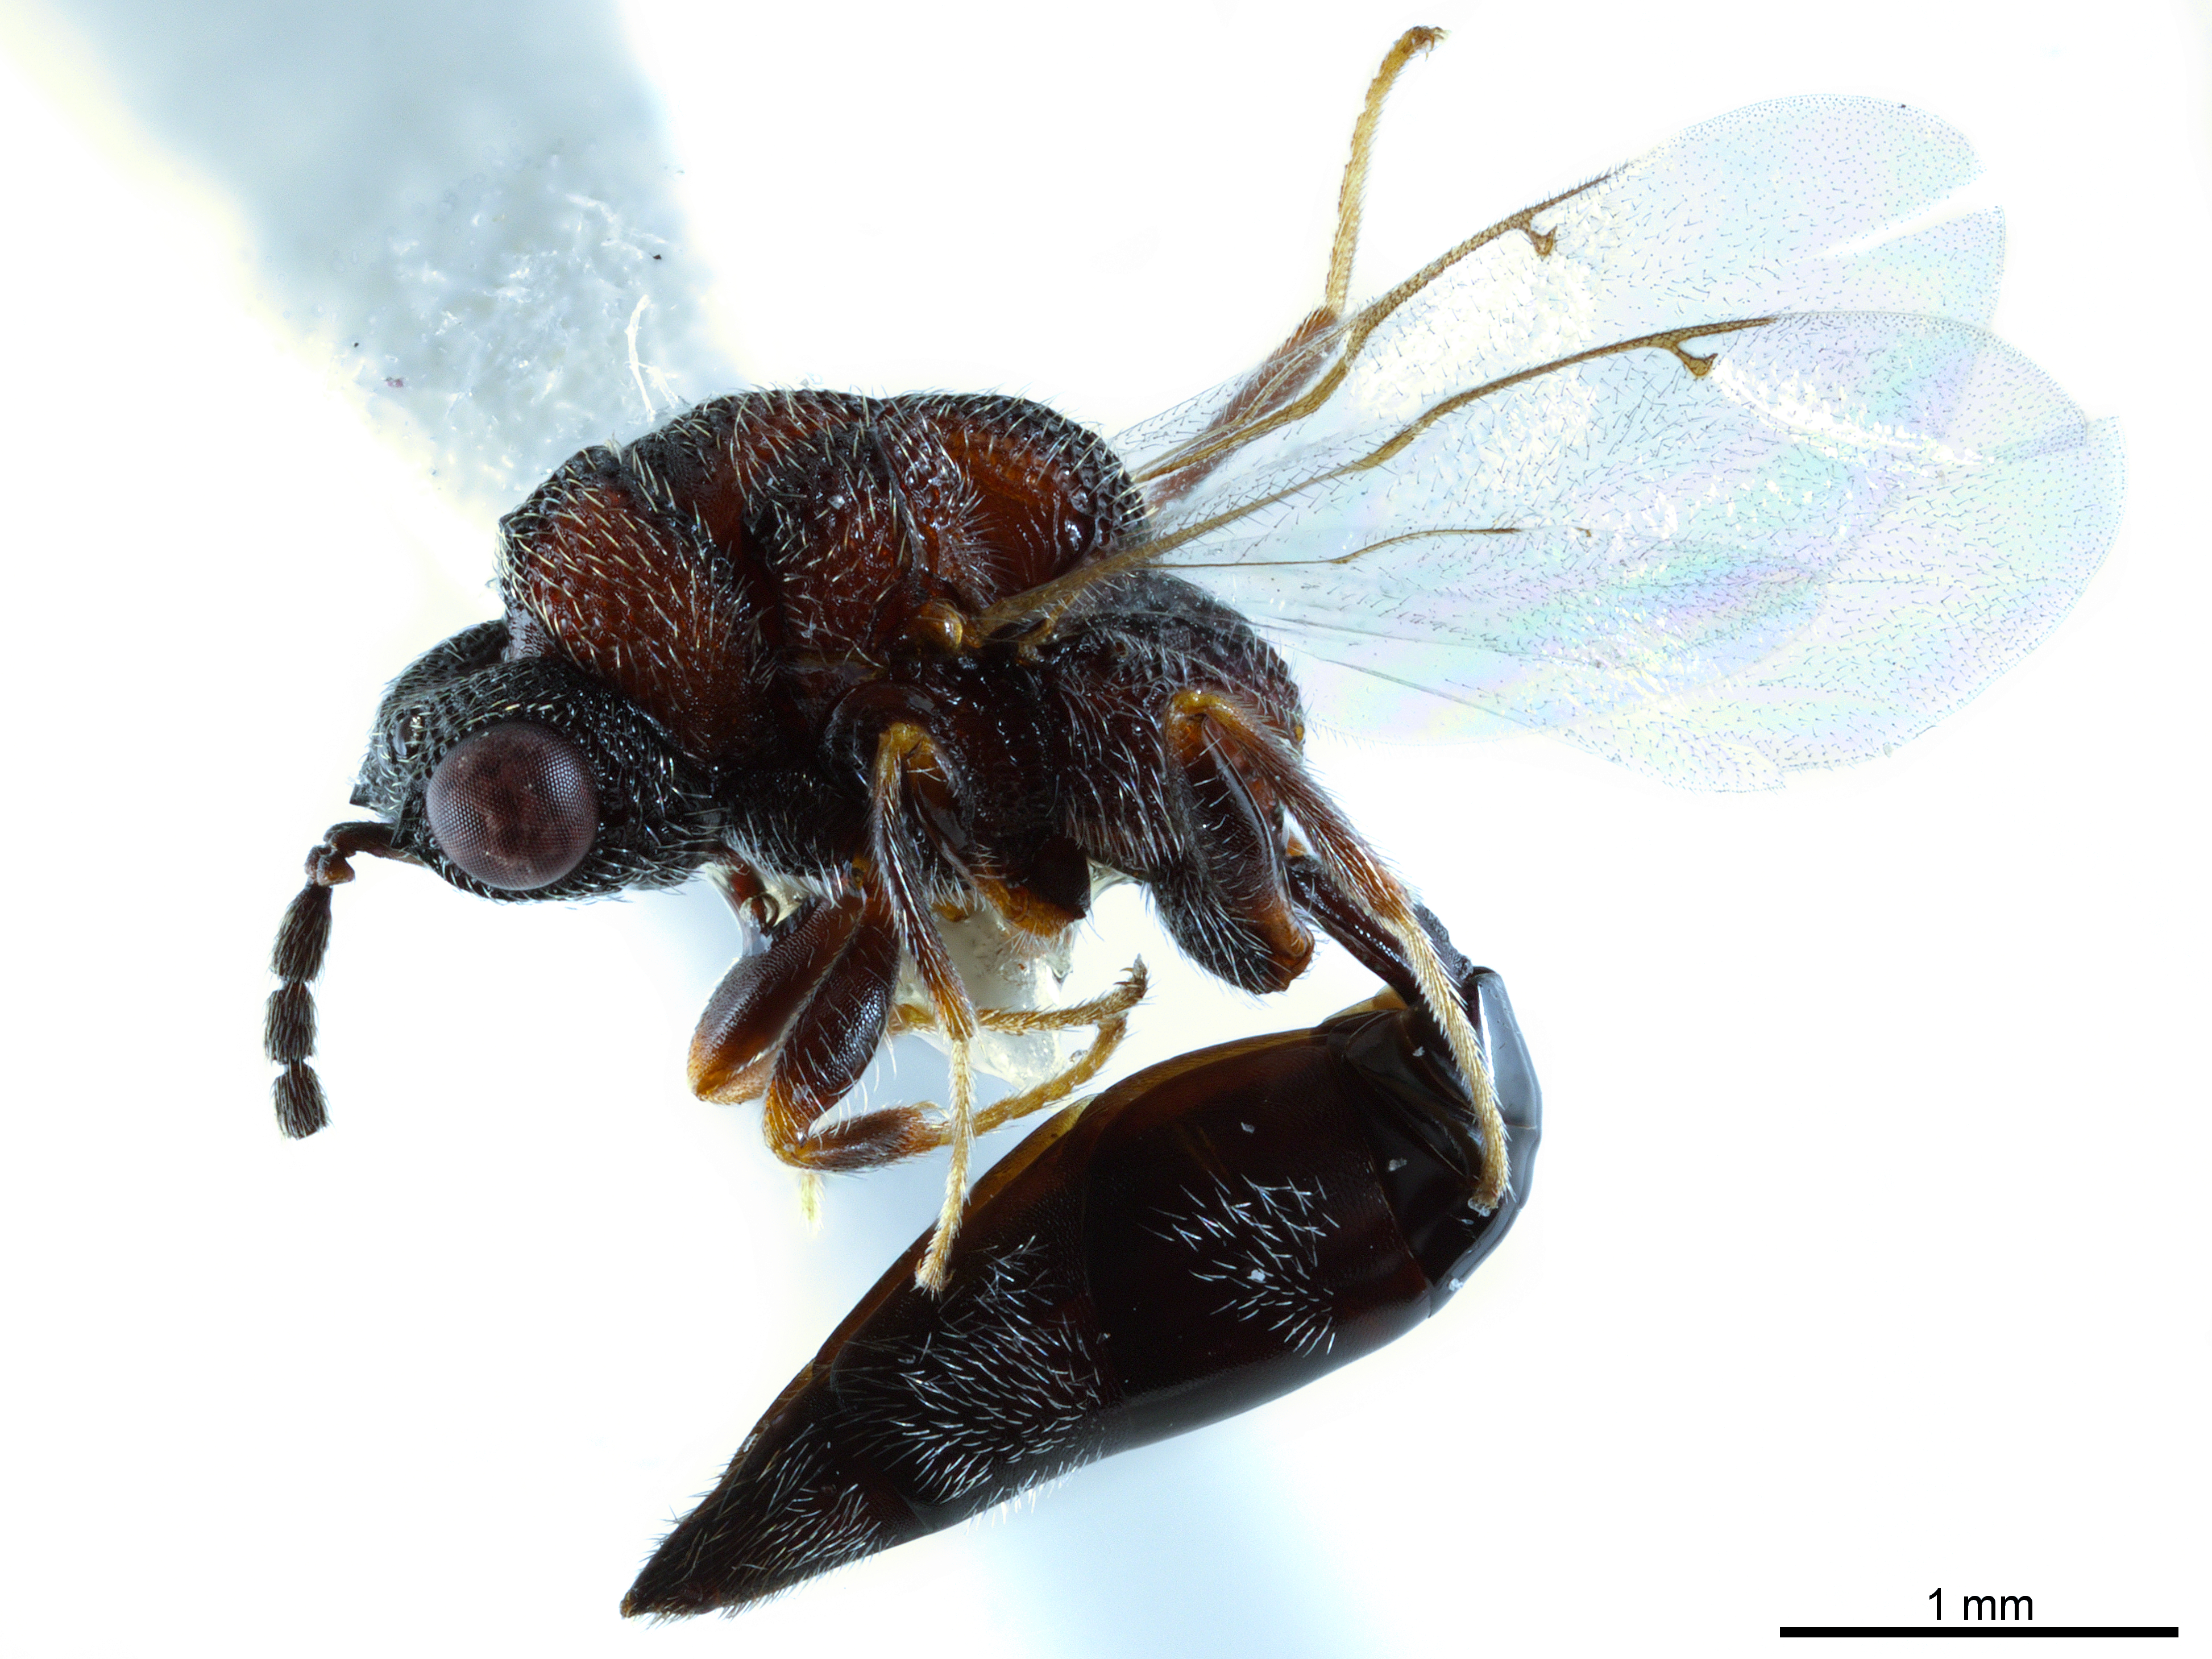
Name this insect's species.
Axima zabriskiei
